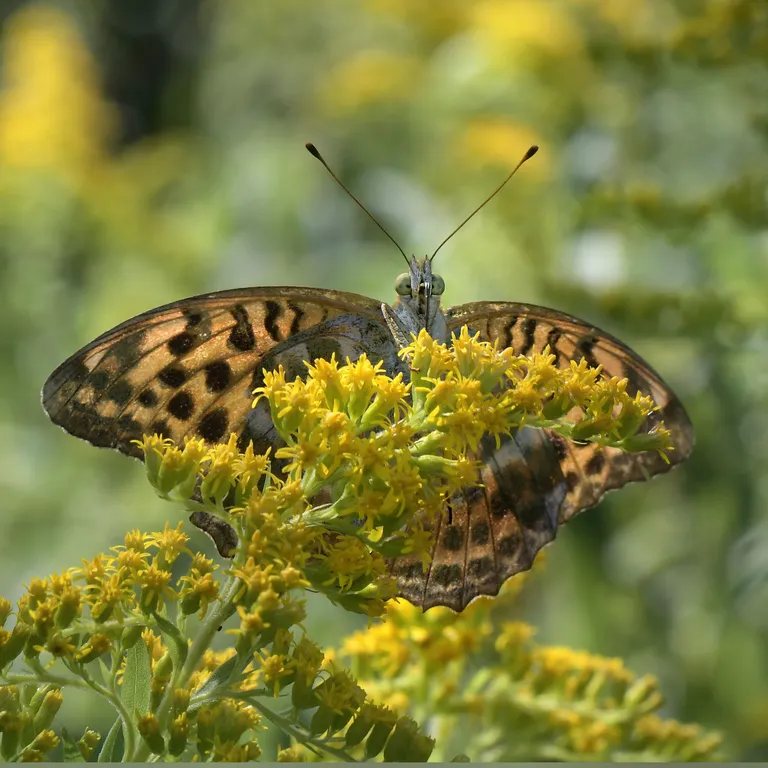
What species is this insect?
Argynnis paphia
